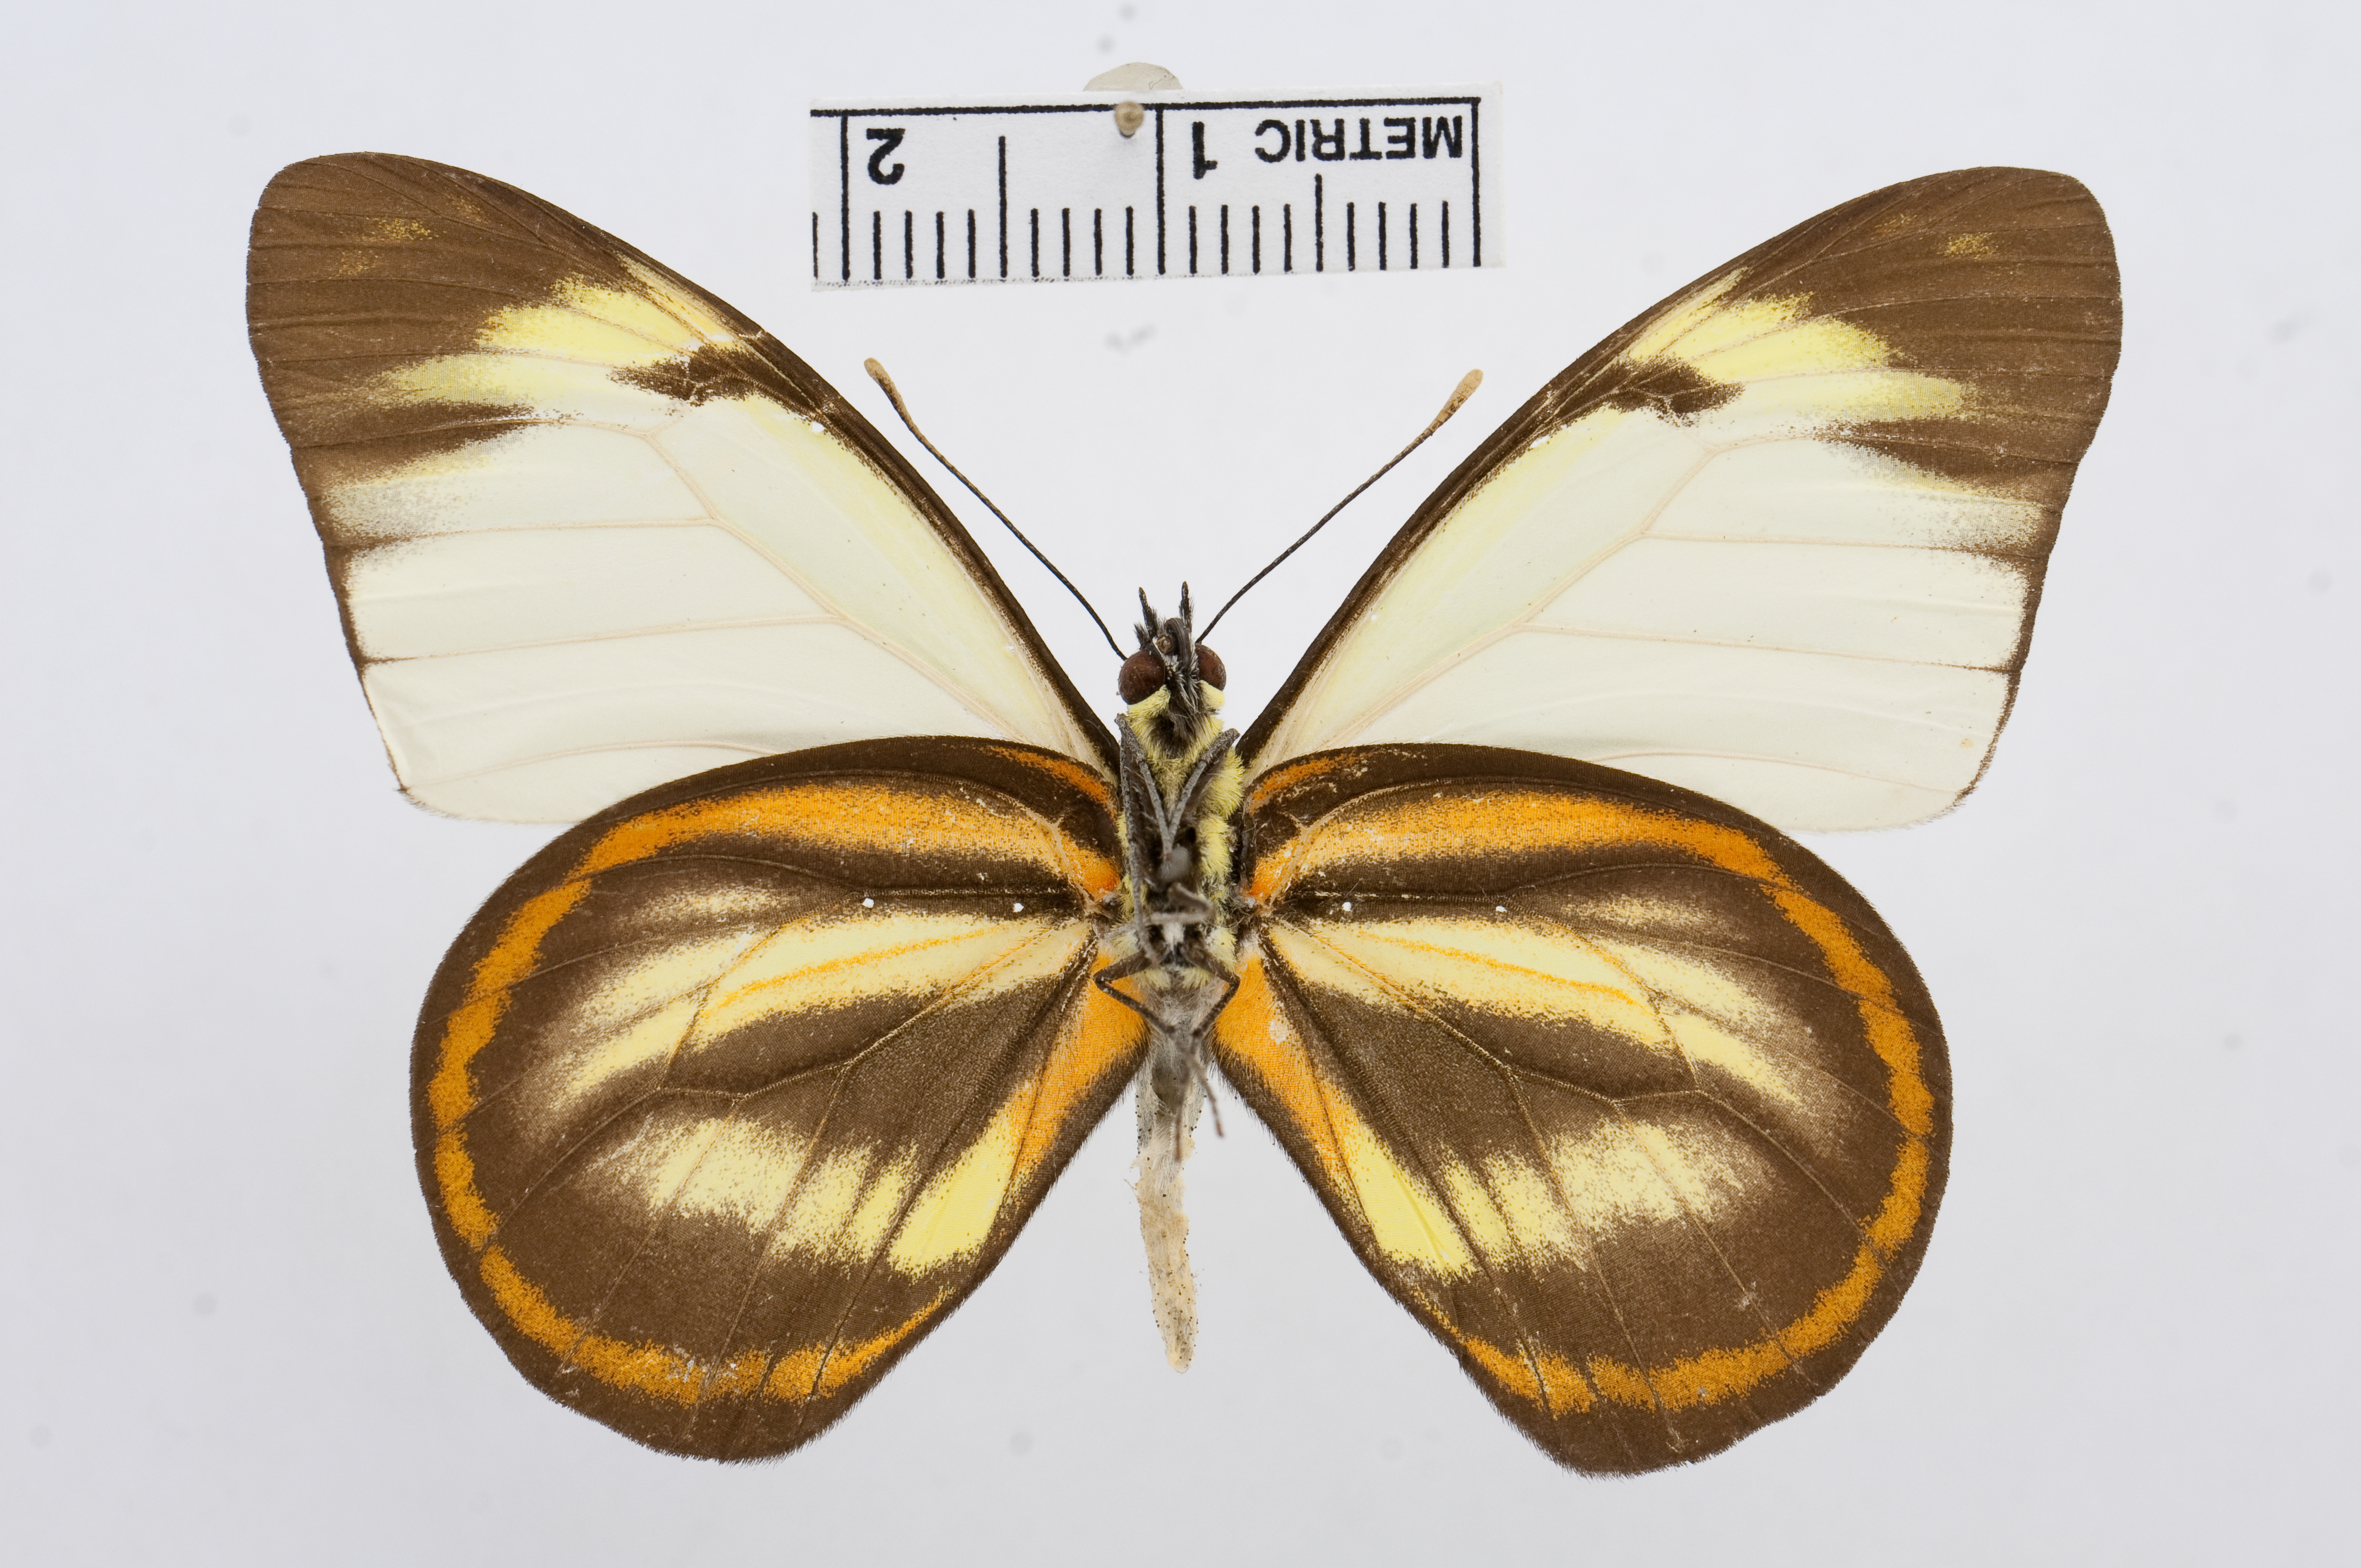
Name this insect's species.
Cunizza hirlanda
